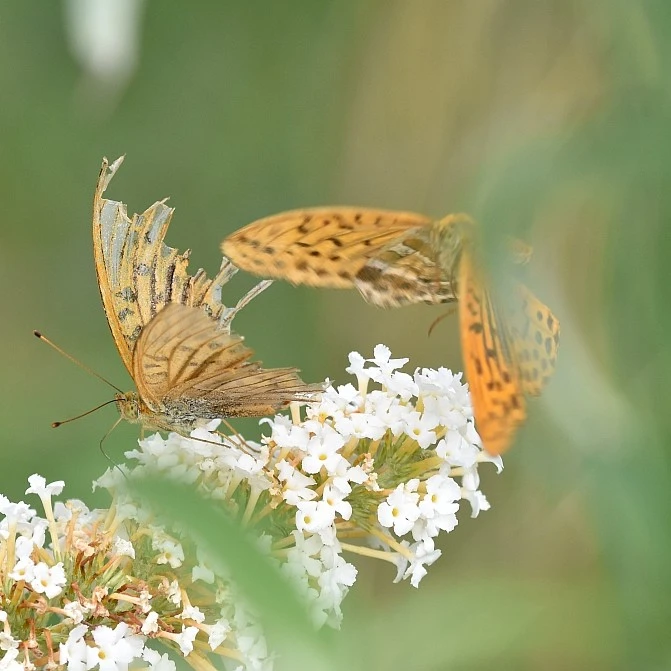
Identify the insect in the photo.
Argynnis paphia
